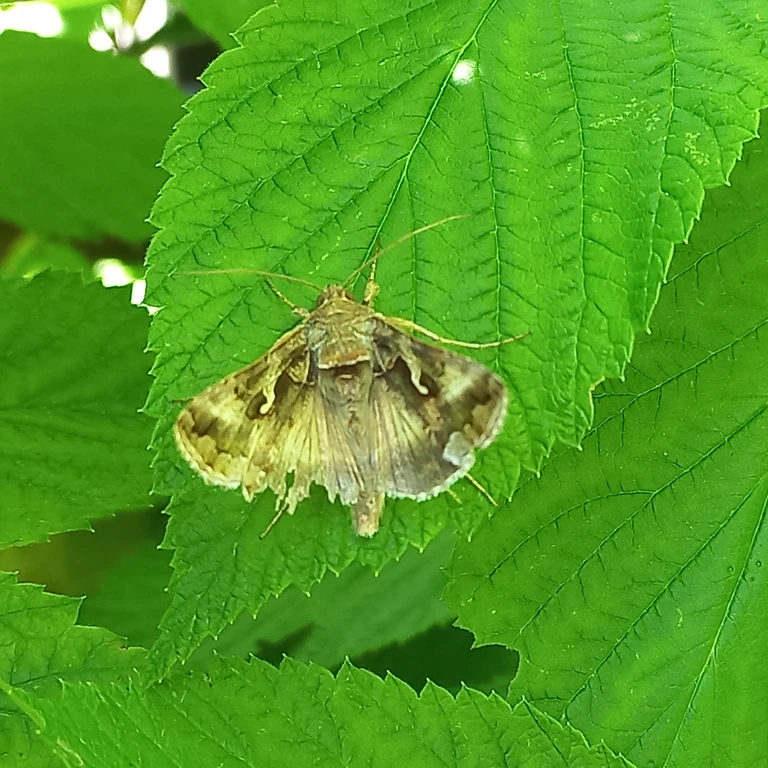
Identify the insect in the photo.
Autographa gamma
